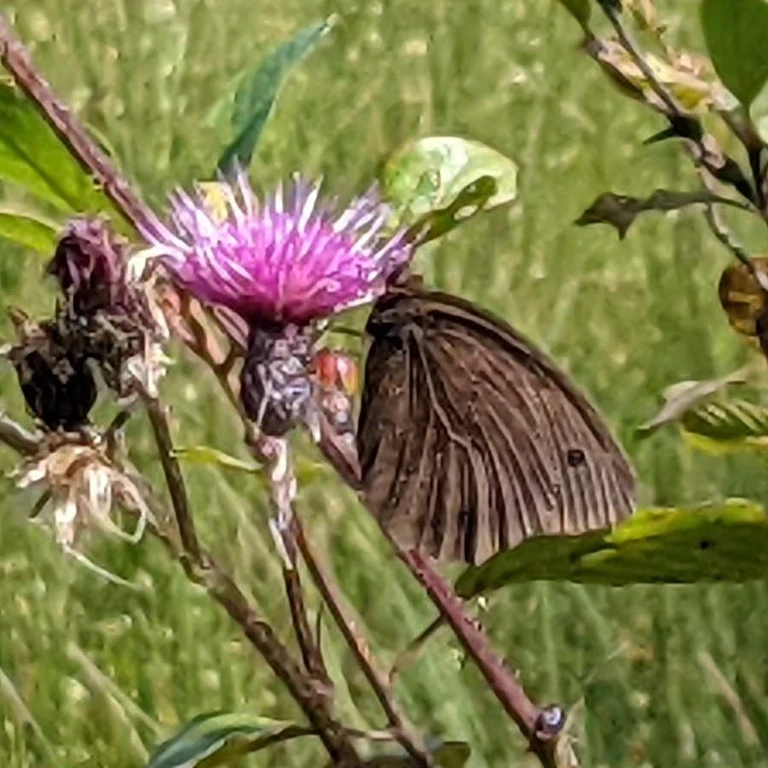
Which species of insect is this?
Minois dryas
